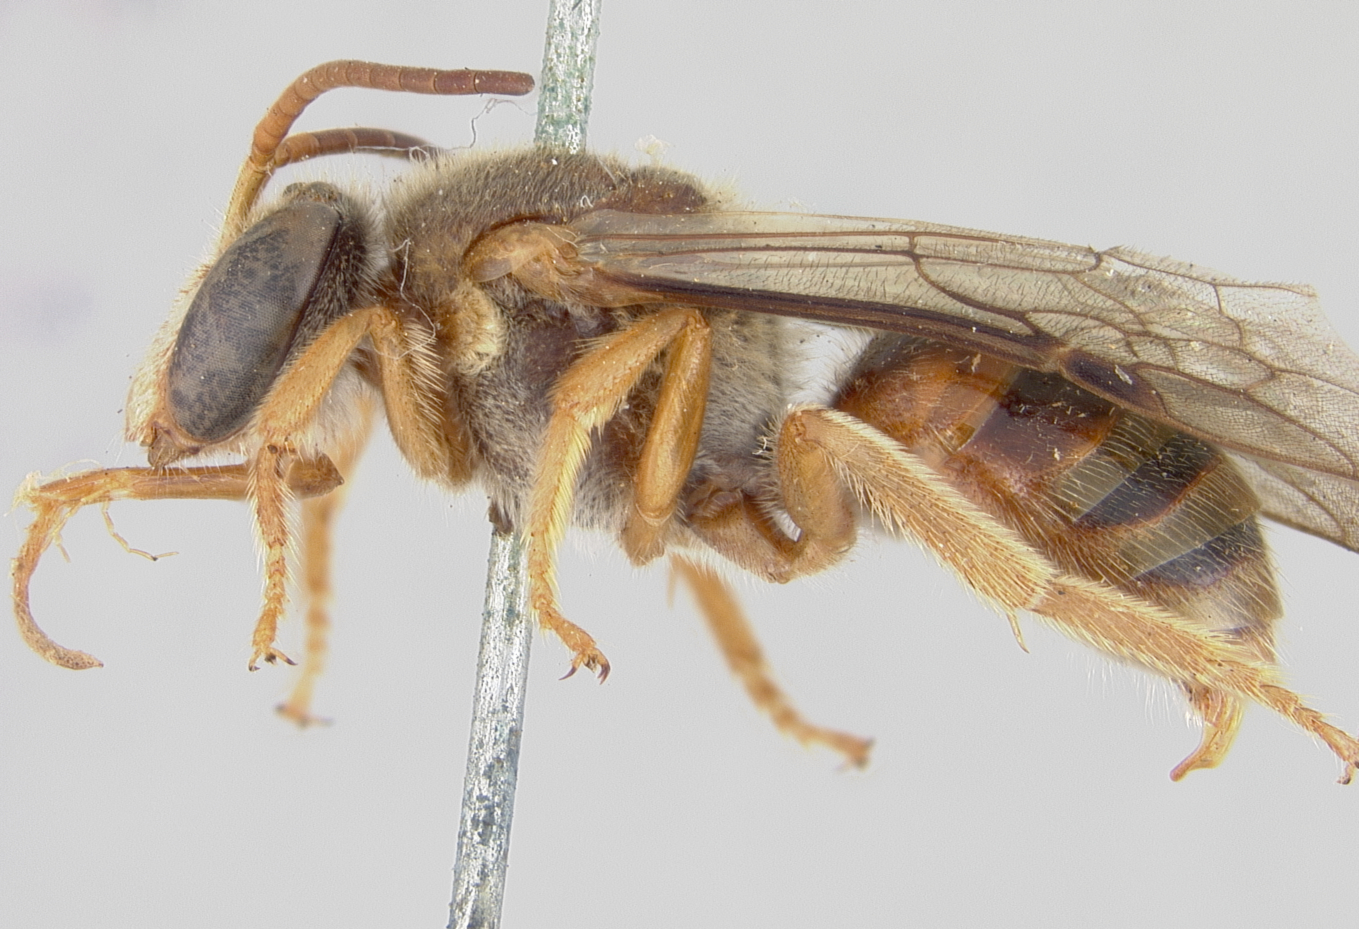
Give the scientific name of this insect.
Nomia eboracina
